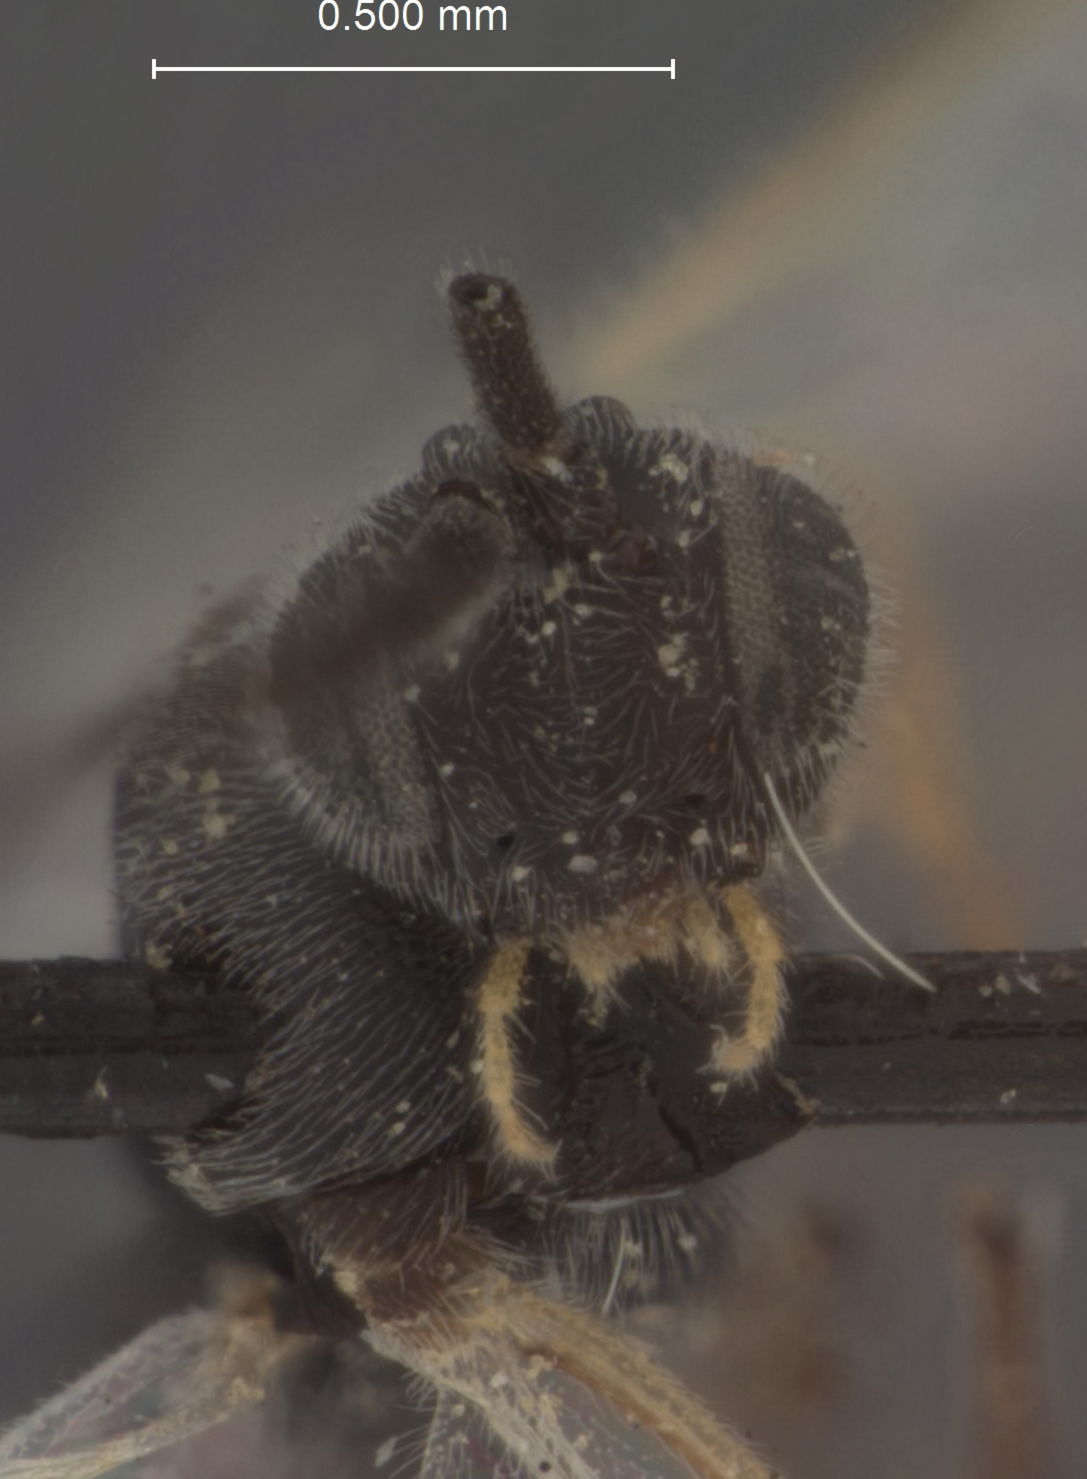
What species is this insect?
Apanteles aristoteliae
